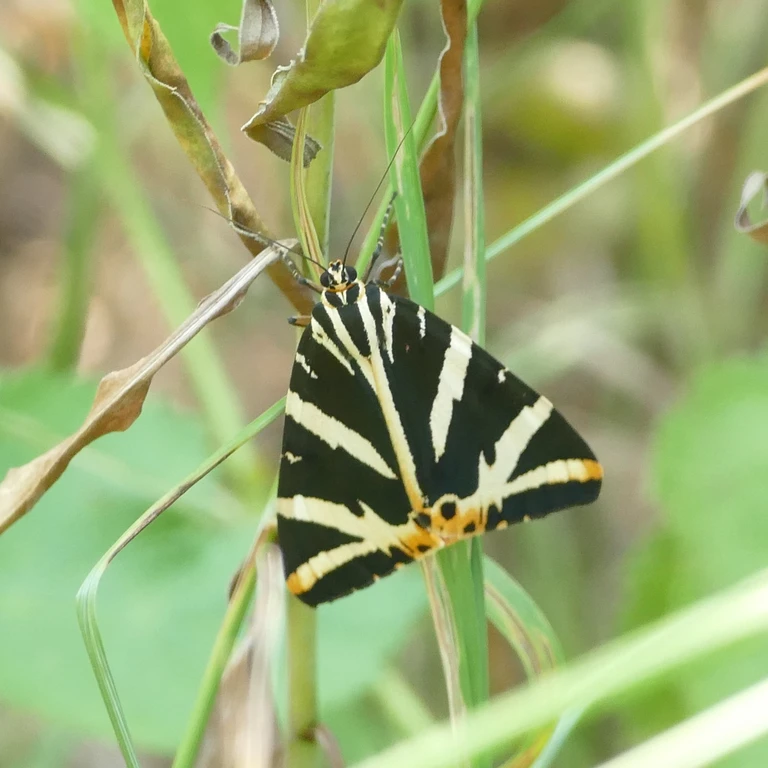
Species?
Euplagia quadripunctaria
